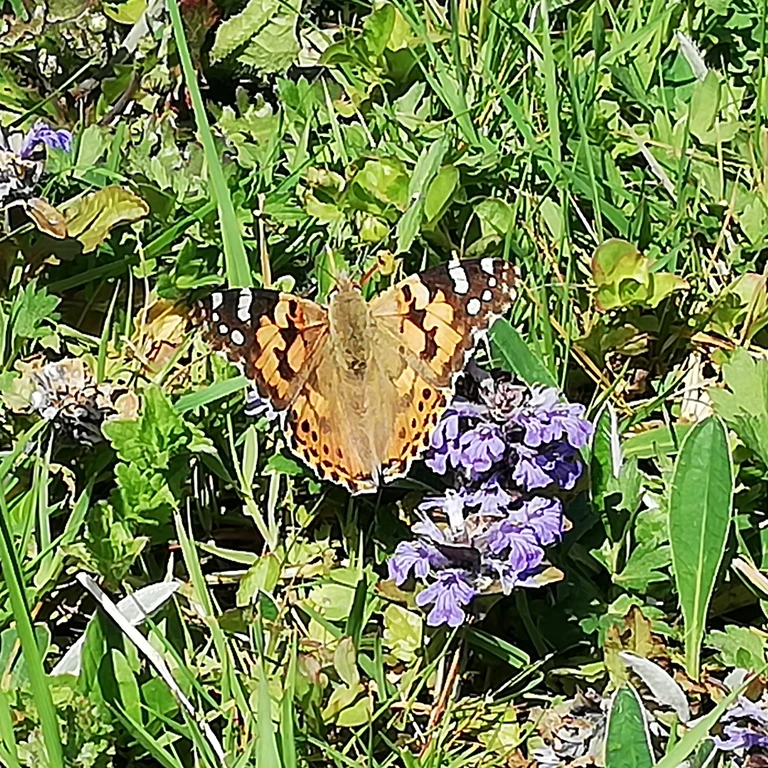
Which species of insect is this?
Vanessa cardui
